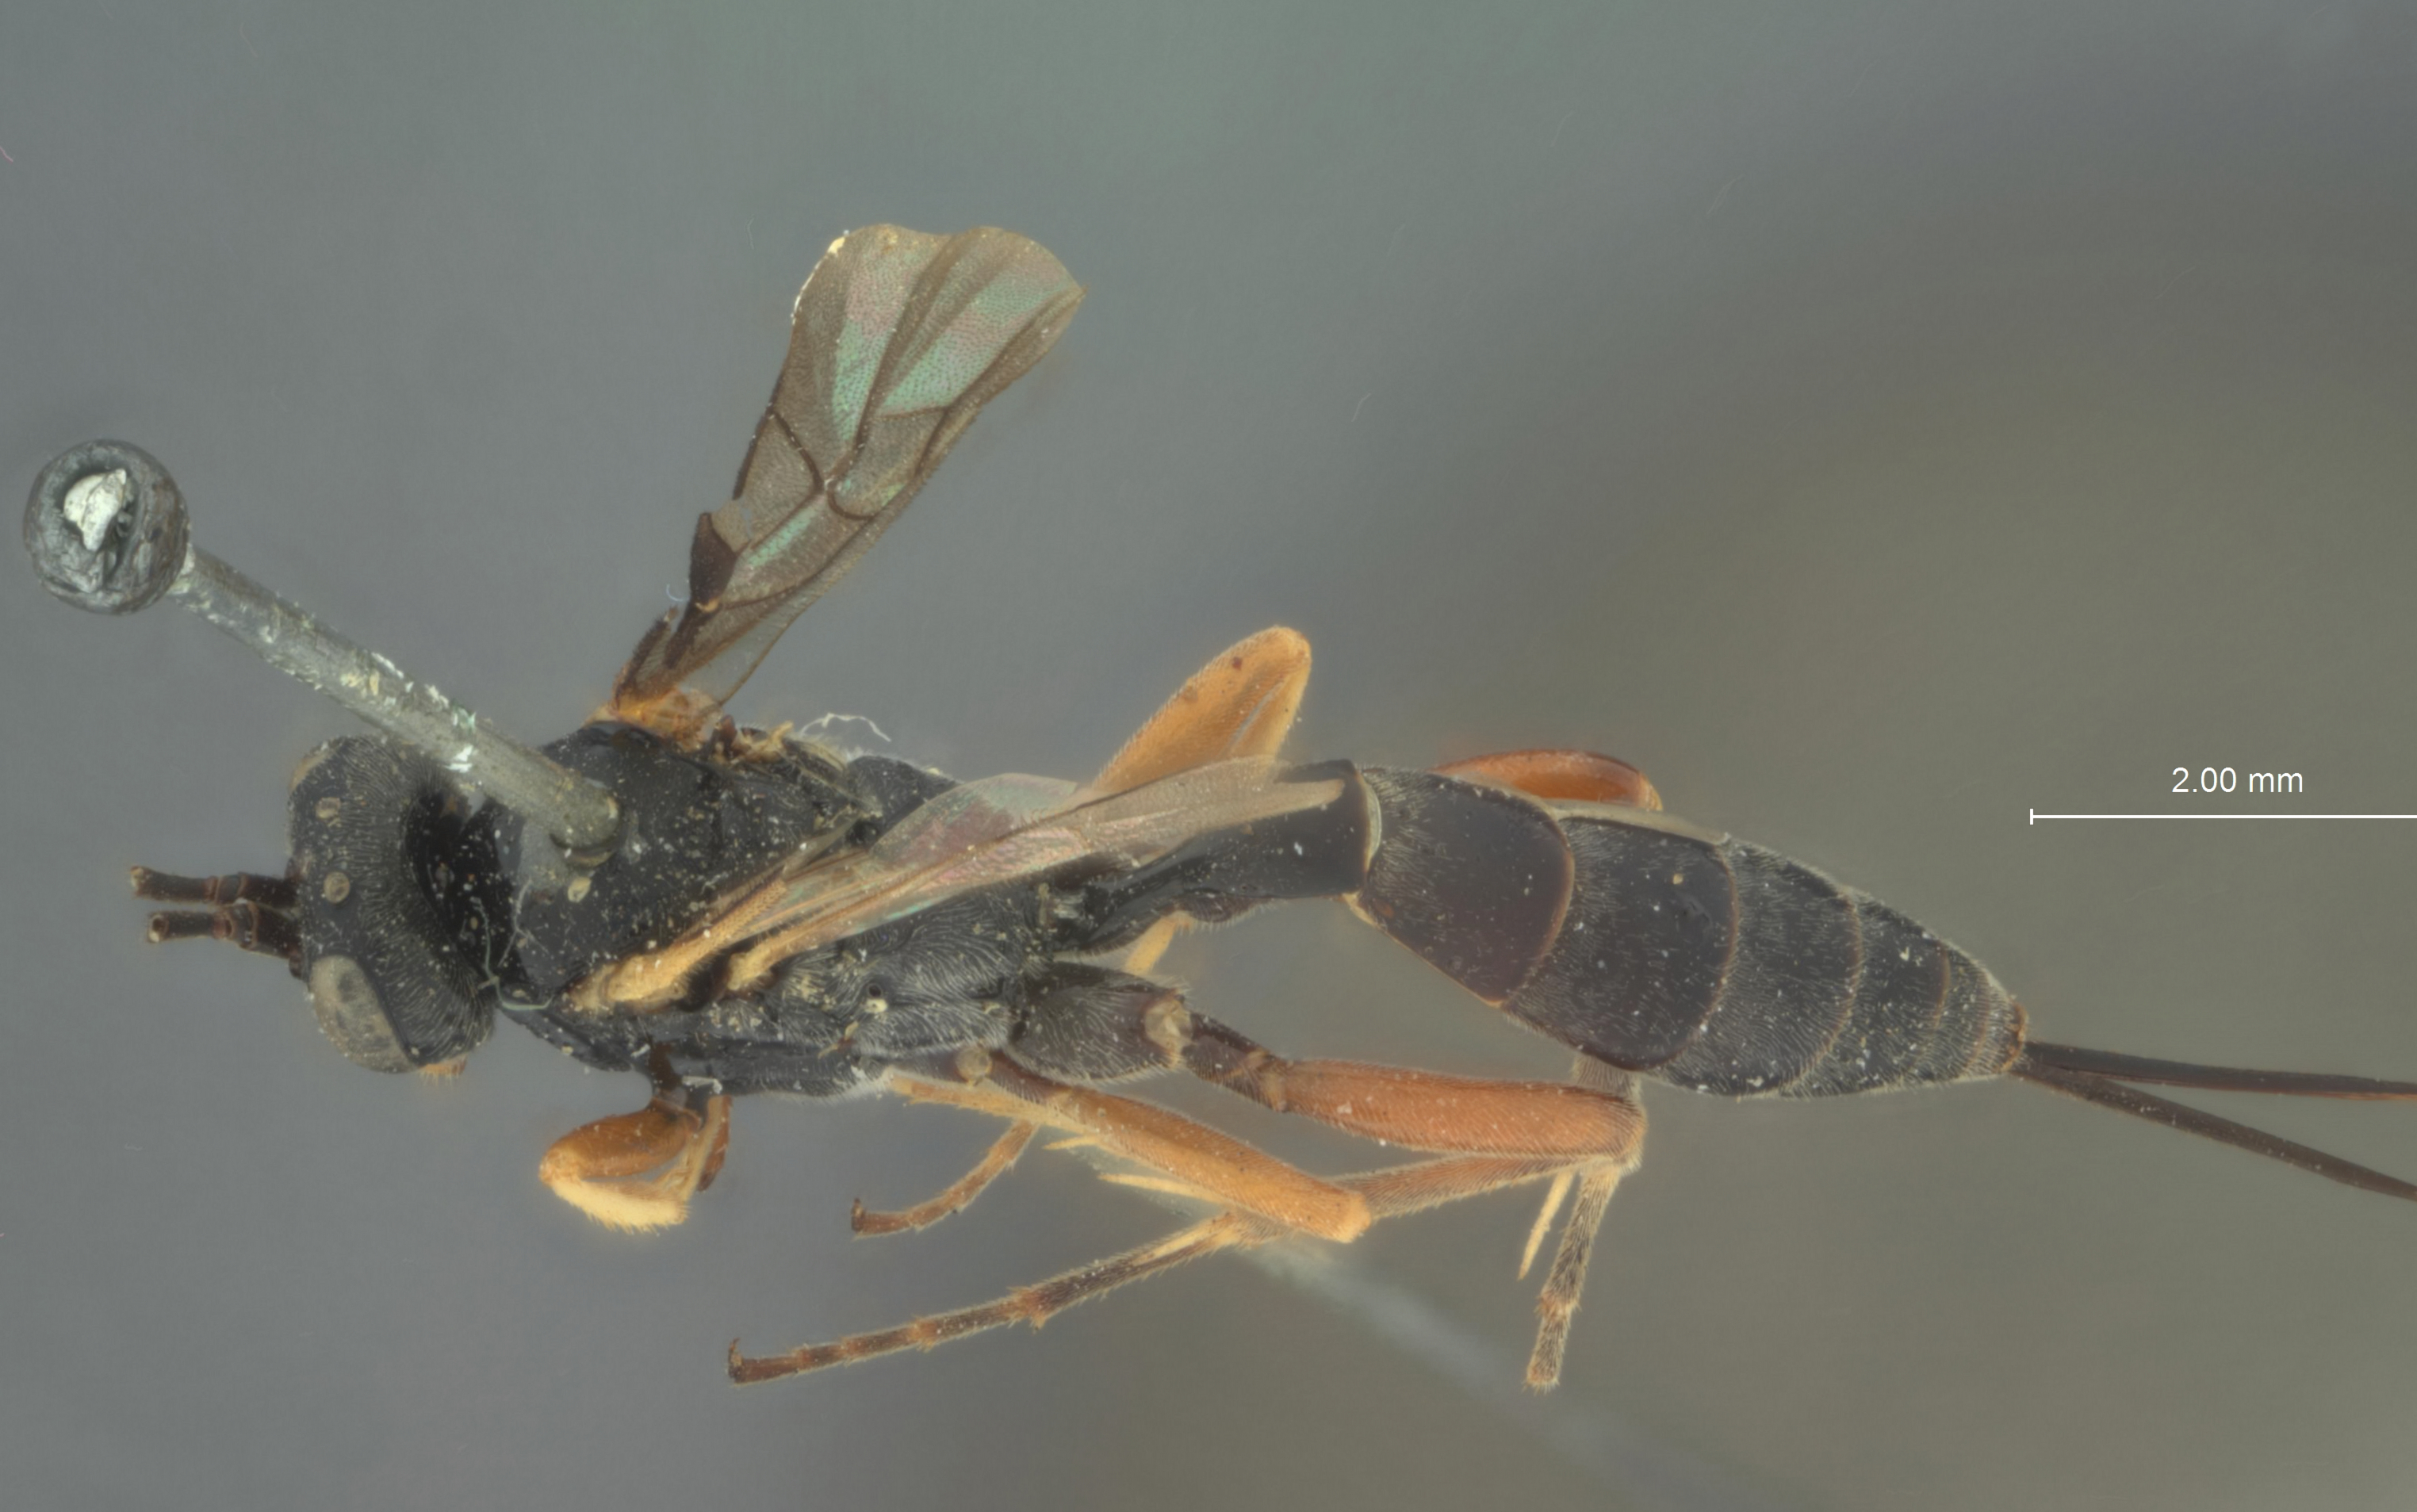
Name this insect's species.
Limneria fura
